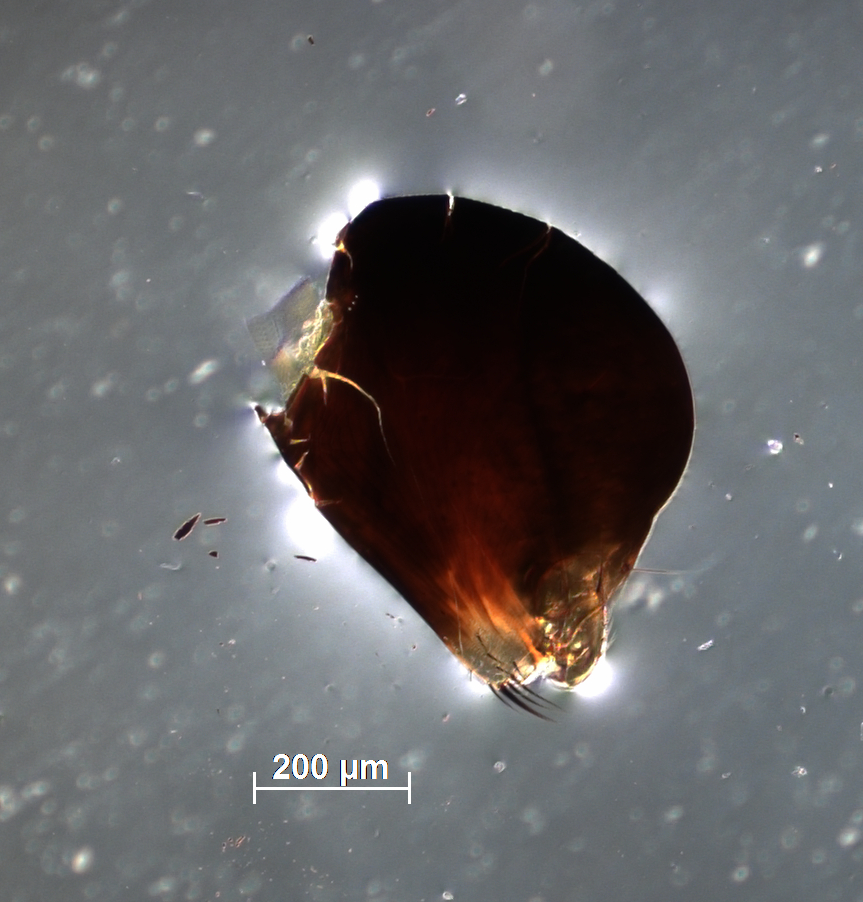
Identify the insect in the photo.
Elasmus anamalaianus
